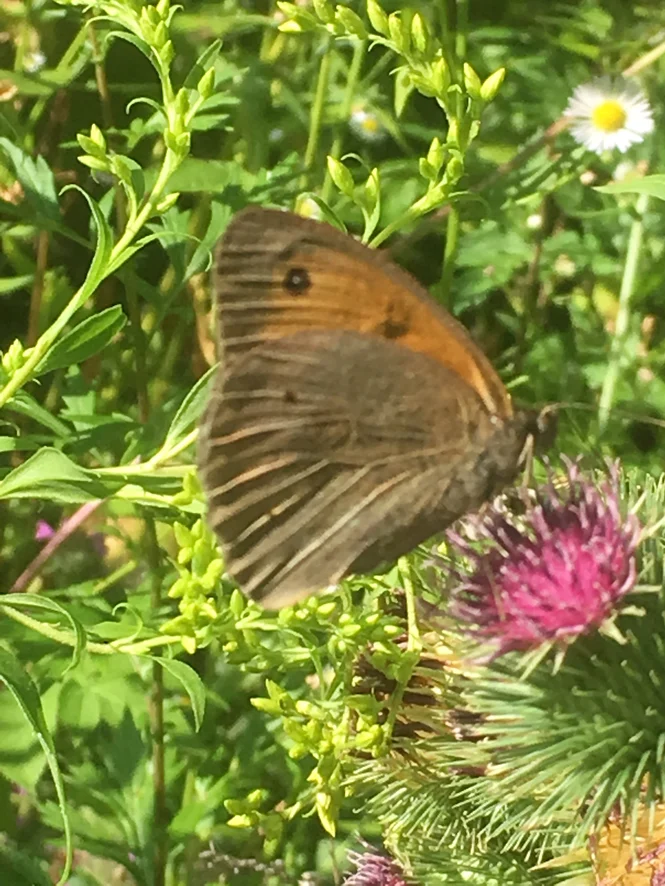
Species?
Maniola jurtina
